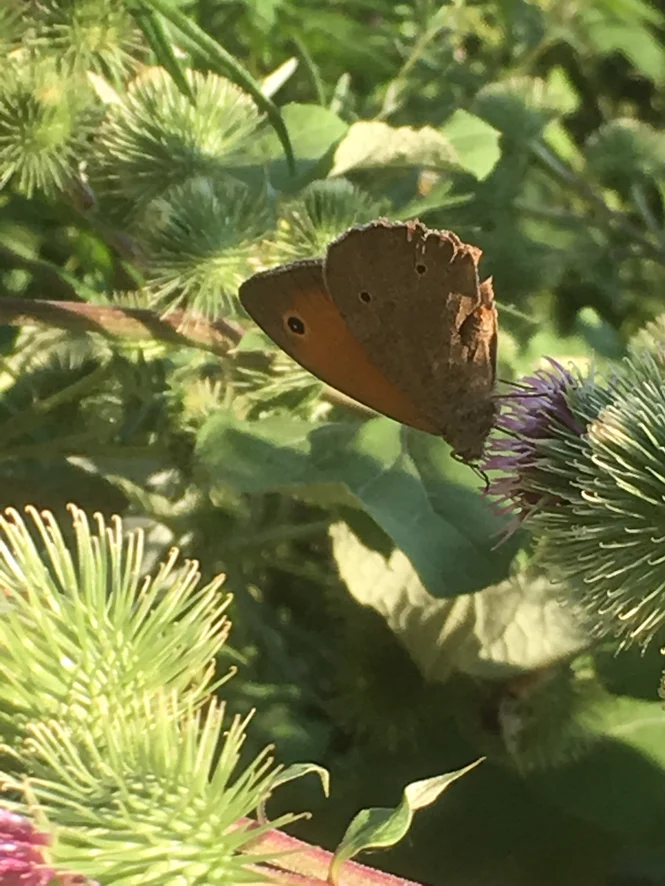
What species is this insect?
Maniola jurtina
